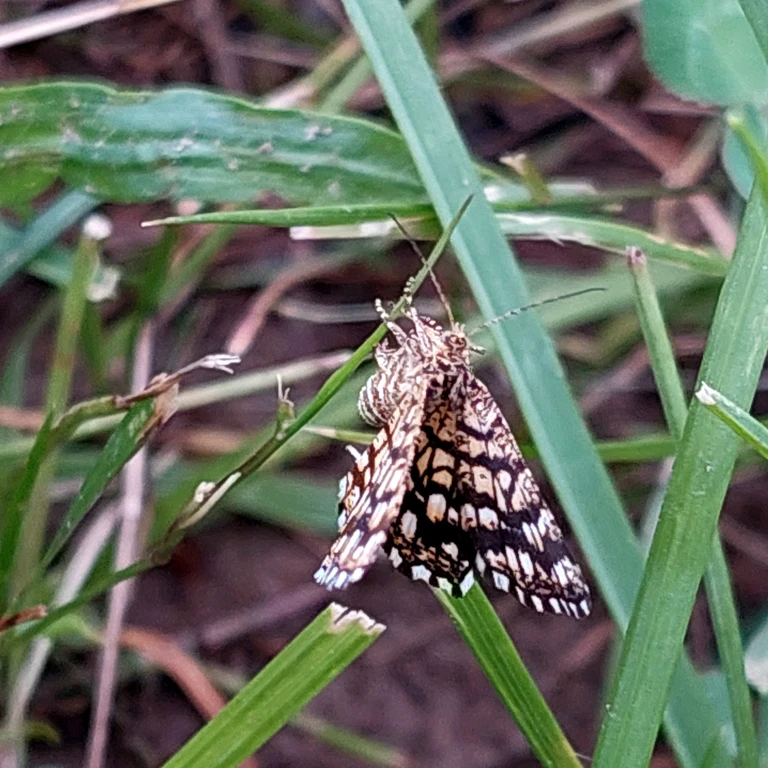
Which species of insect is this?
Chiasmia clathrata
